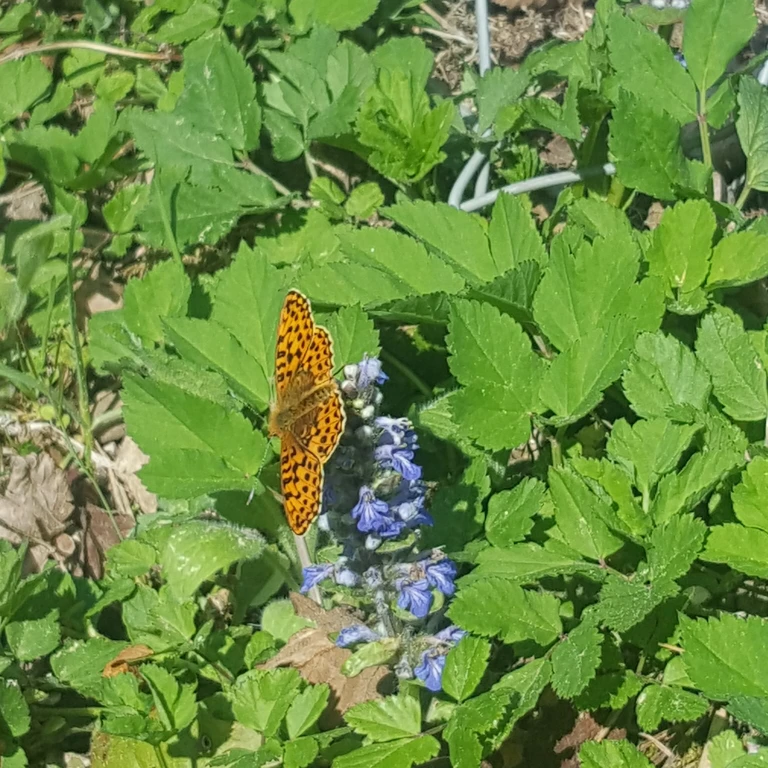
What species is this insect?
Boloria euphrosyne (also Clossiana euphrosyne)
